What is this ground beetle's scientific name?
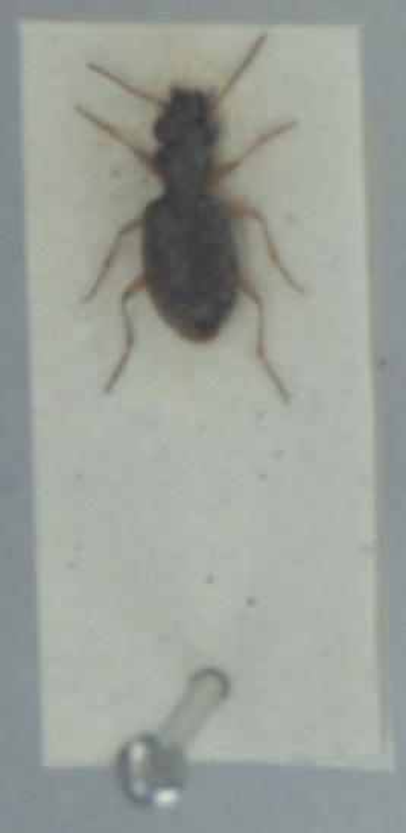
Asaphidion curtum
